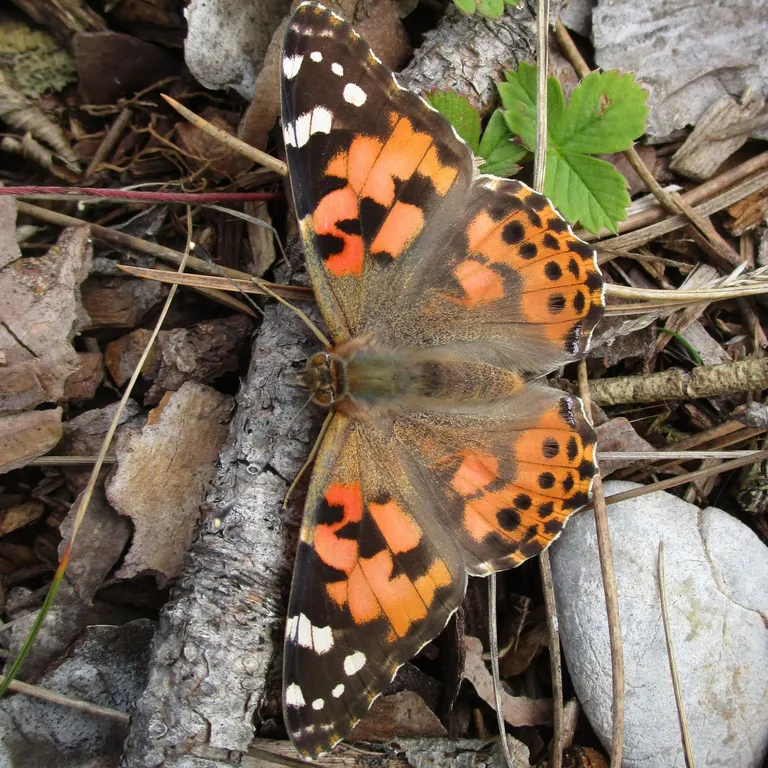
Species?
Vanessa cardui
